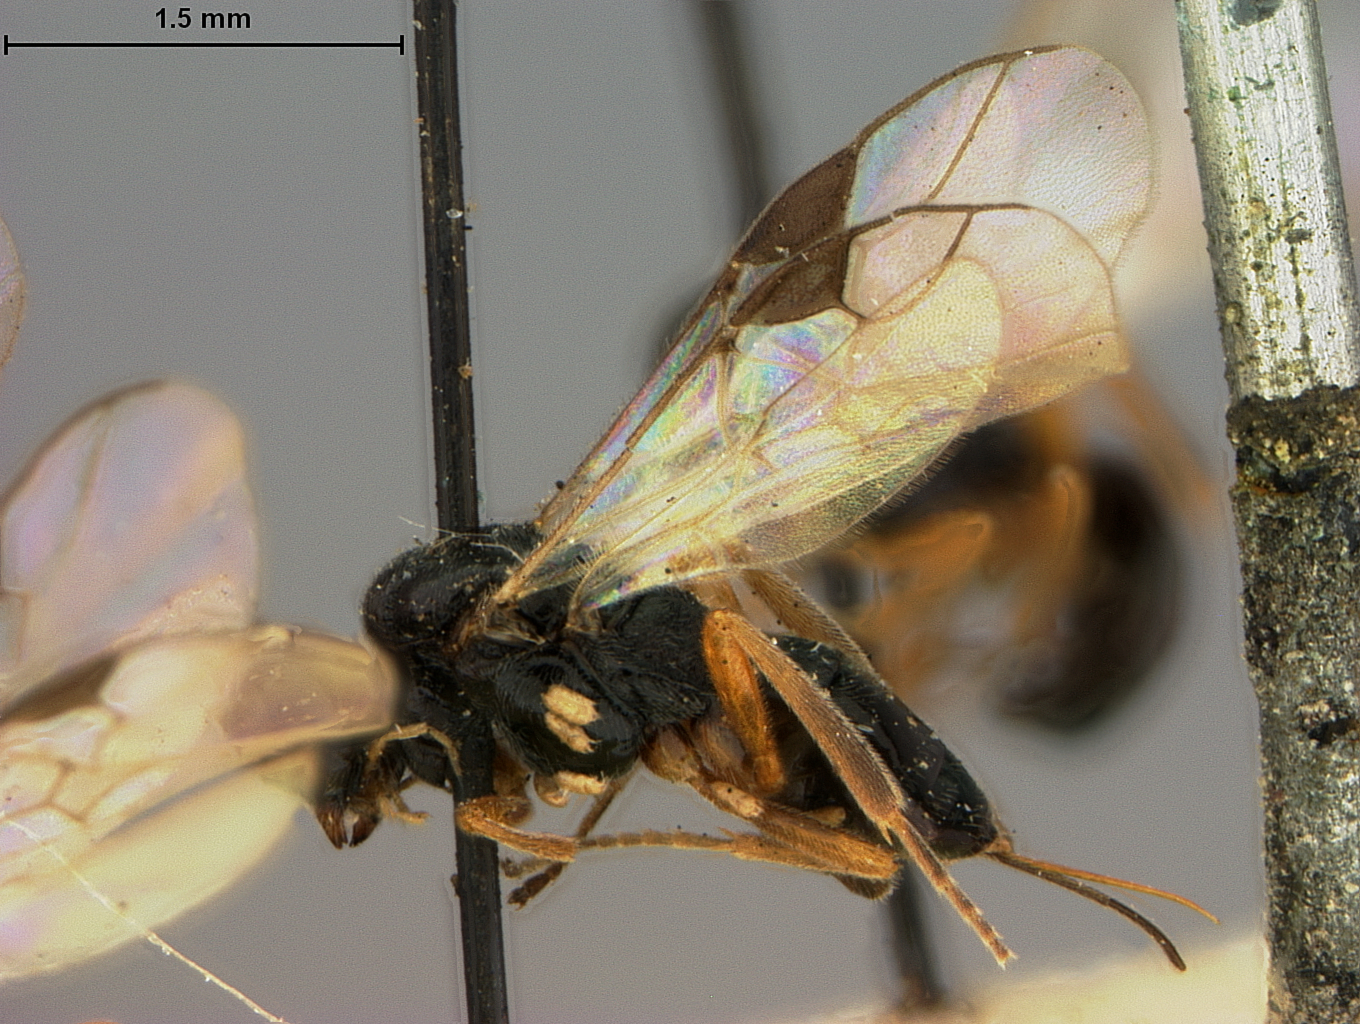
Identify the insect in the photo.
Ganychorus atricornis
